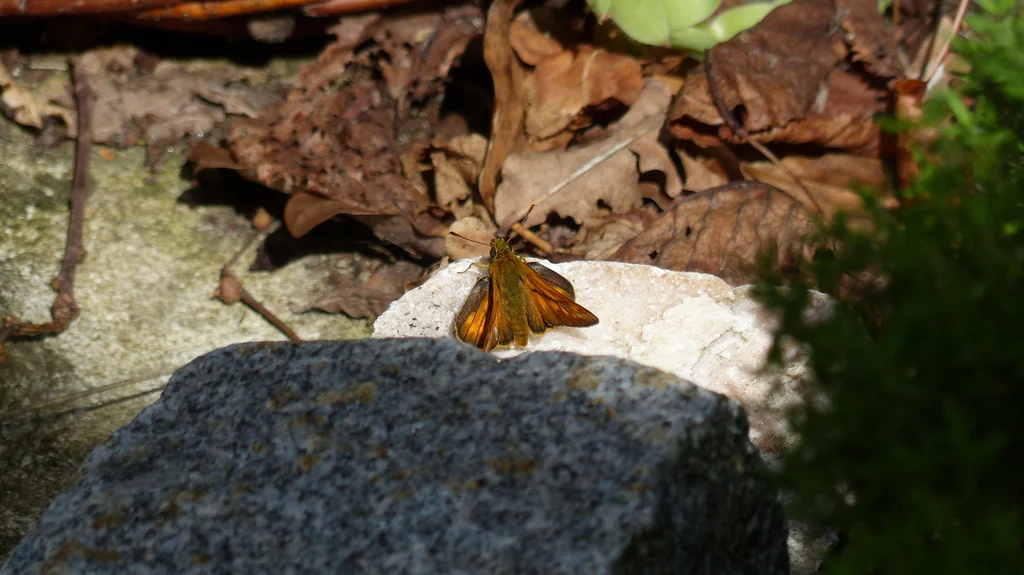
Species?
Ochlodes sylvanus (also Ochlodes venata)
